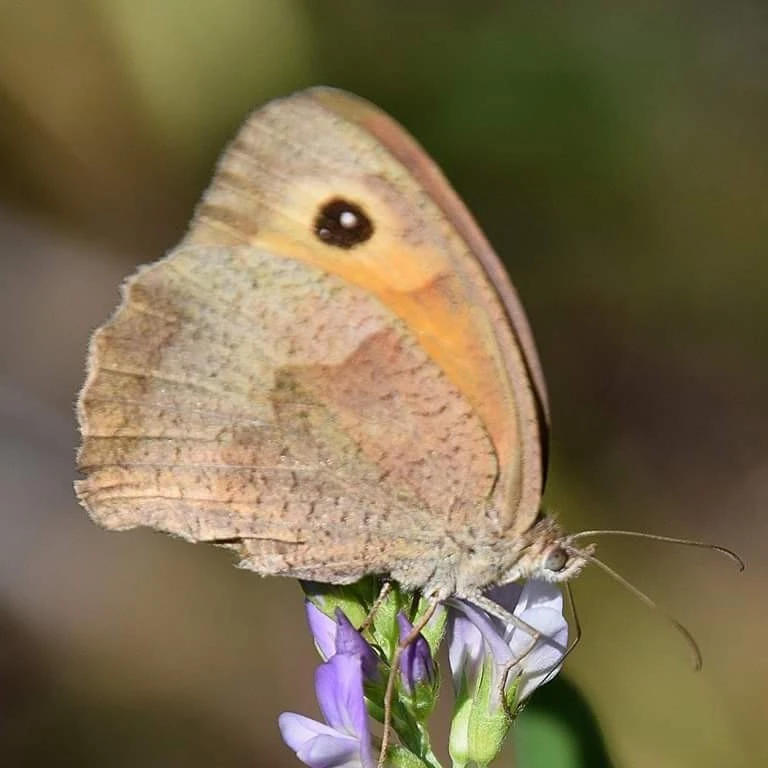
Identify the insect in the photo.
Maniola jurtina
